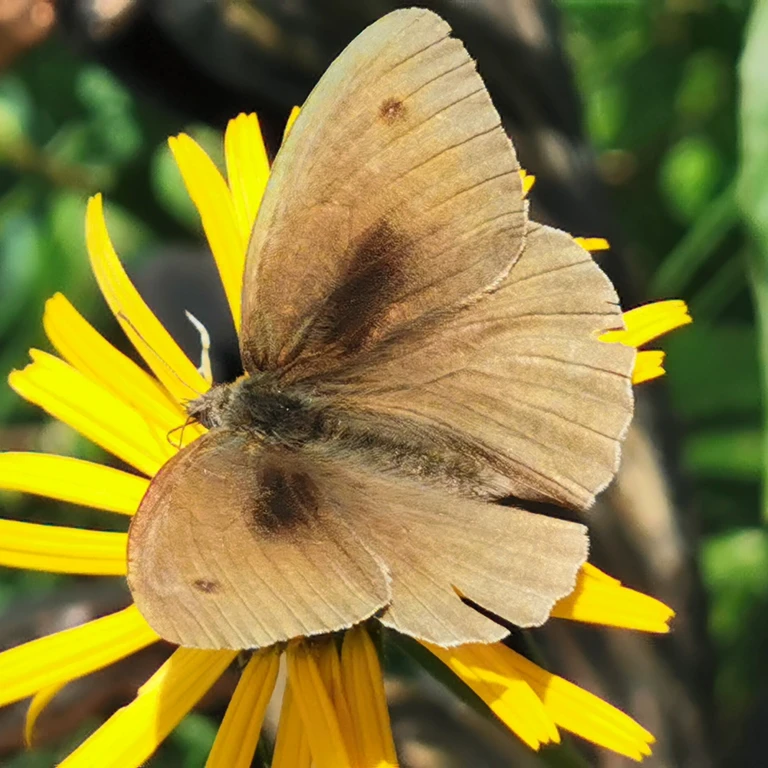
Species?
Maniola jurtina
